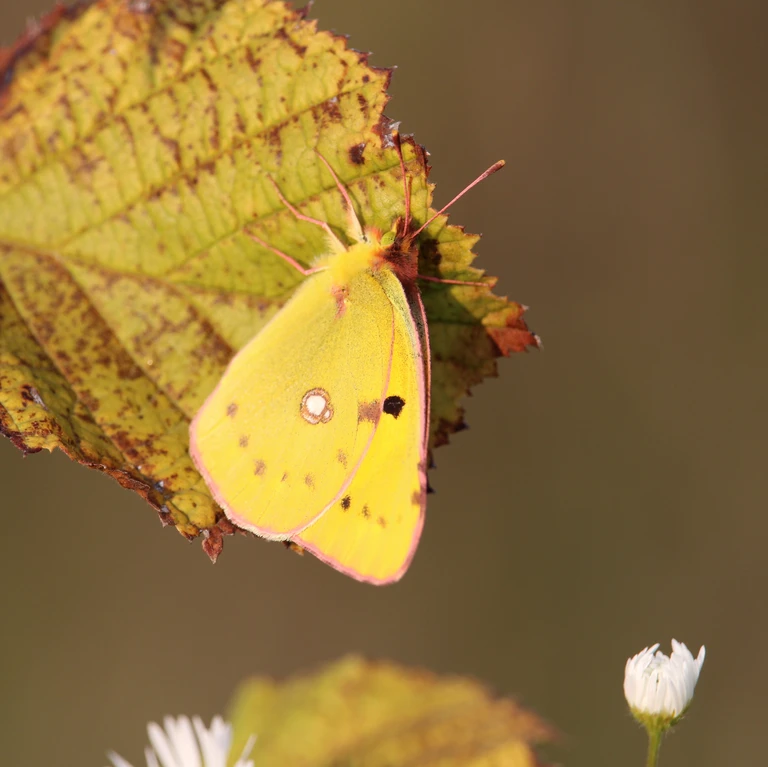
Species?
Colias croceus
